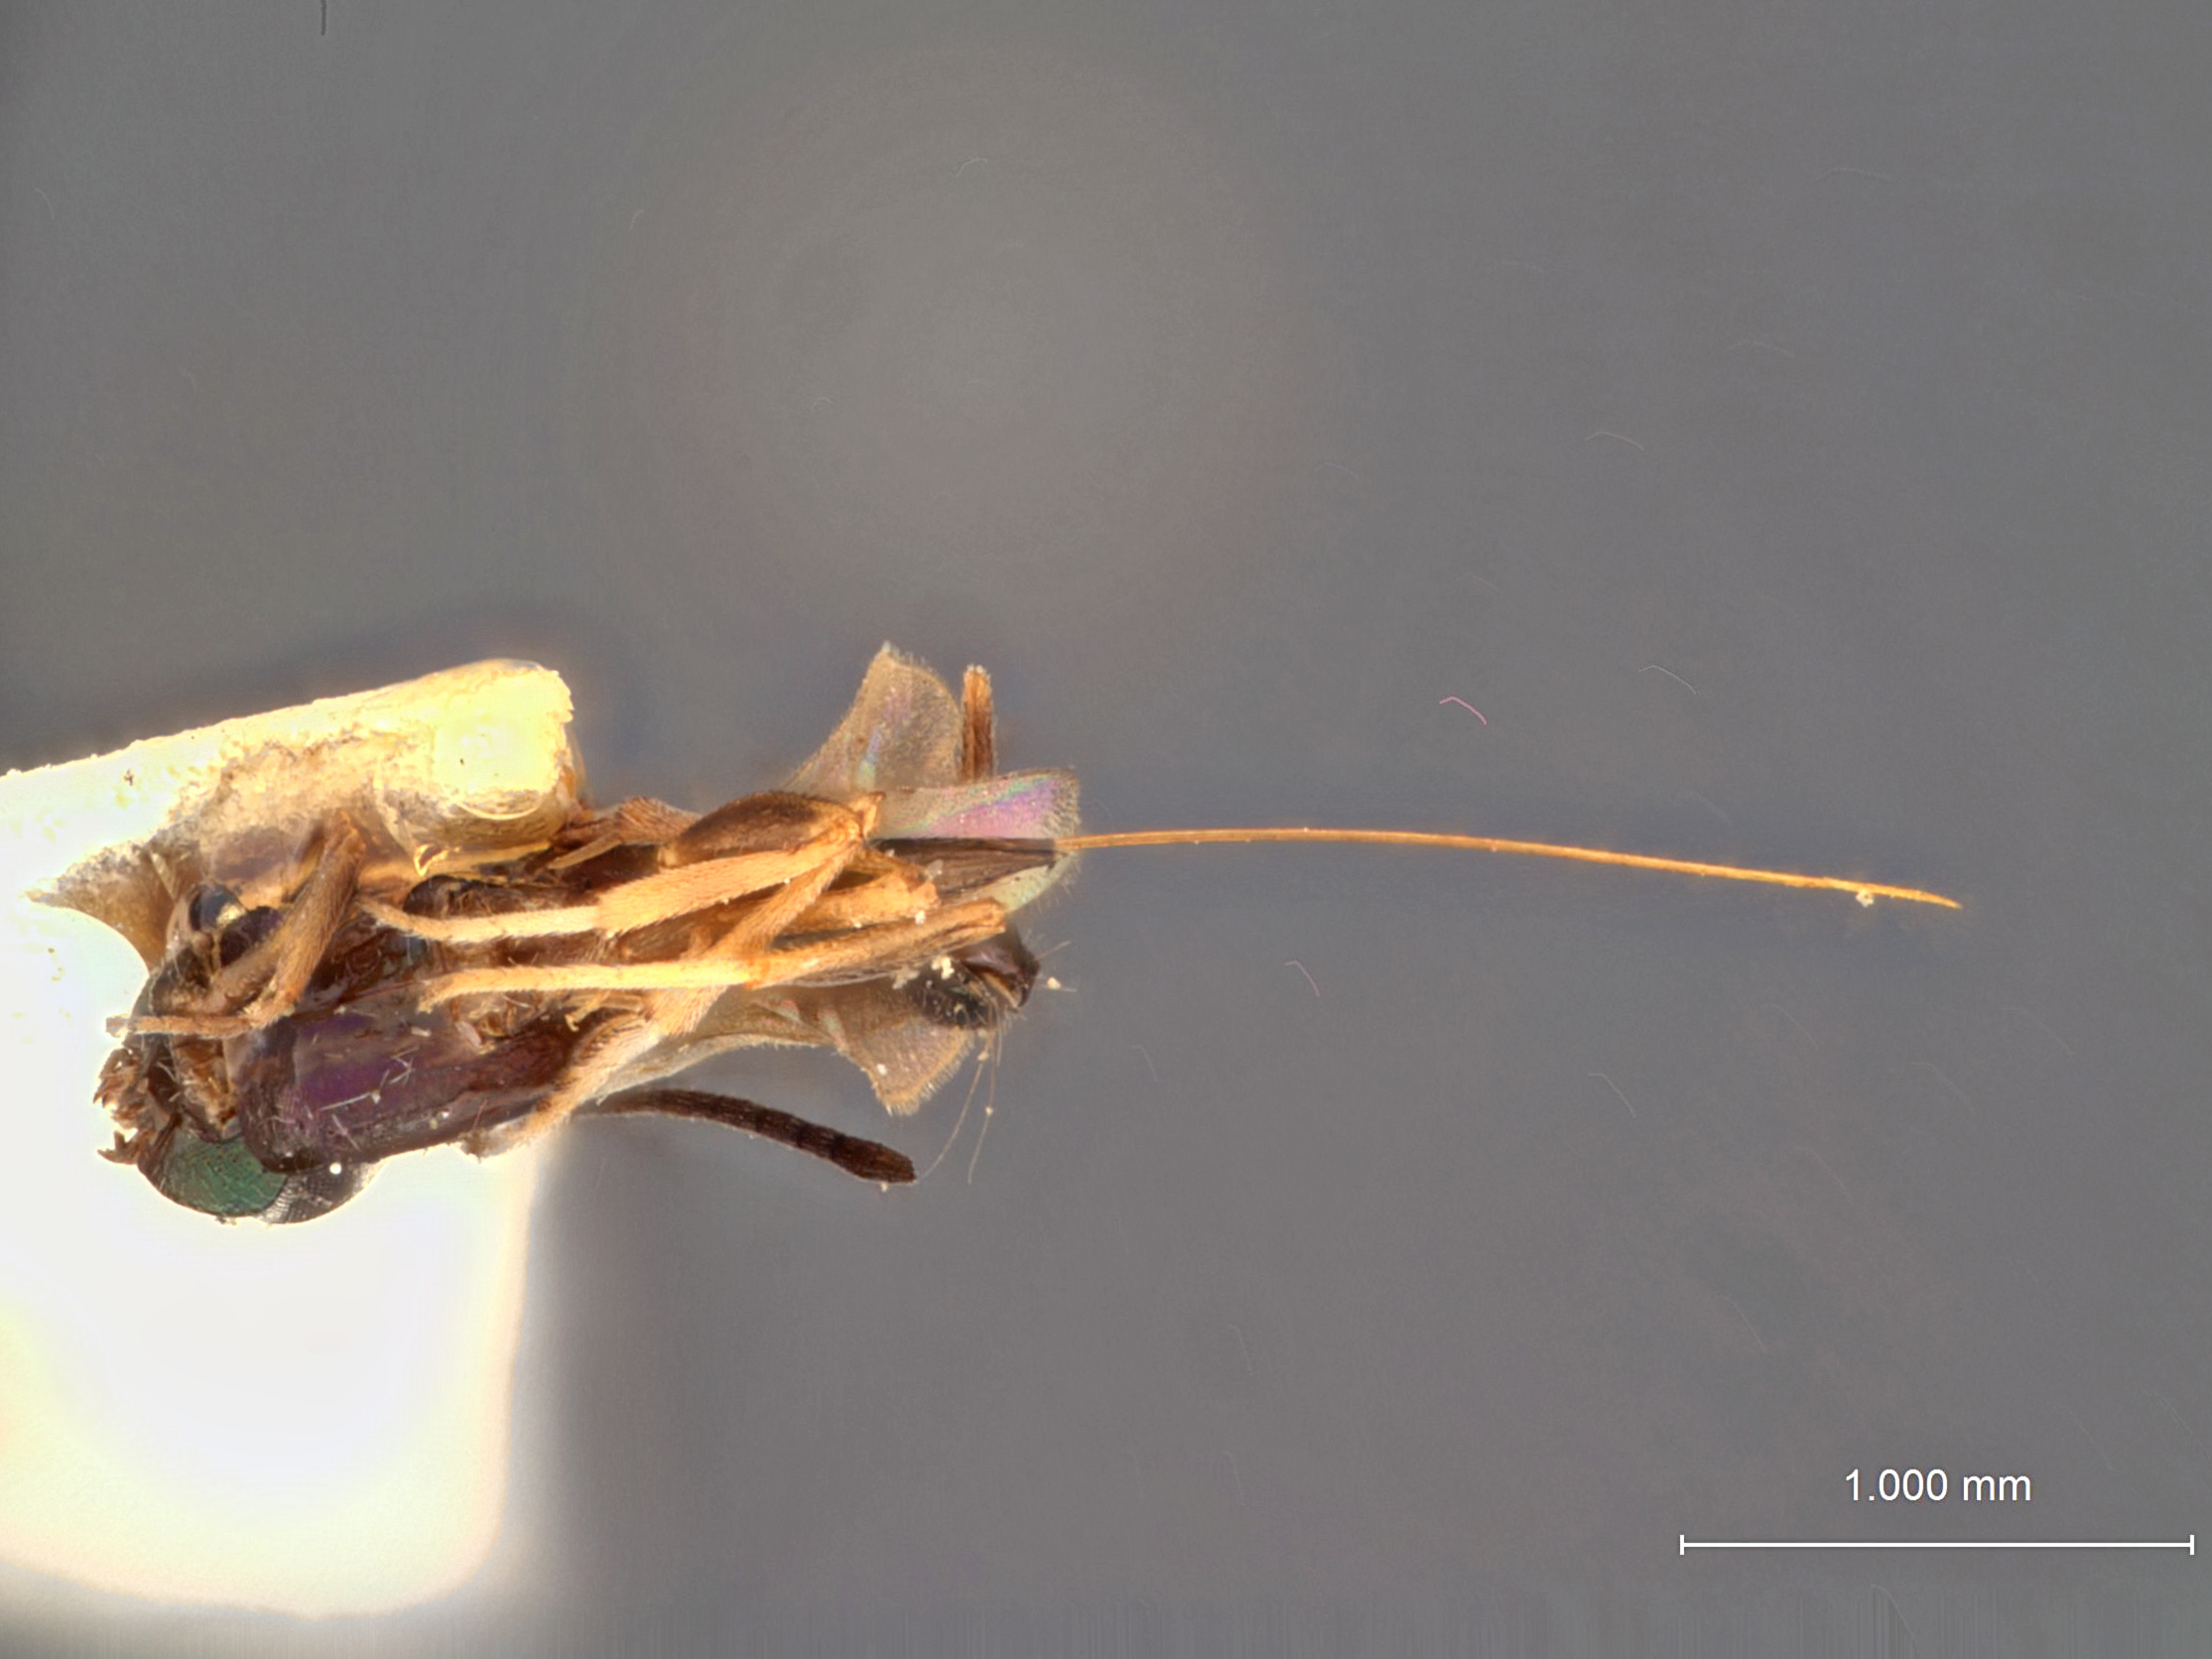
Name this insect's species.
Eupelmus viridiceps
